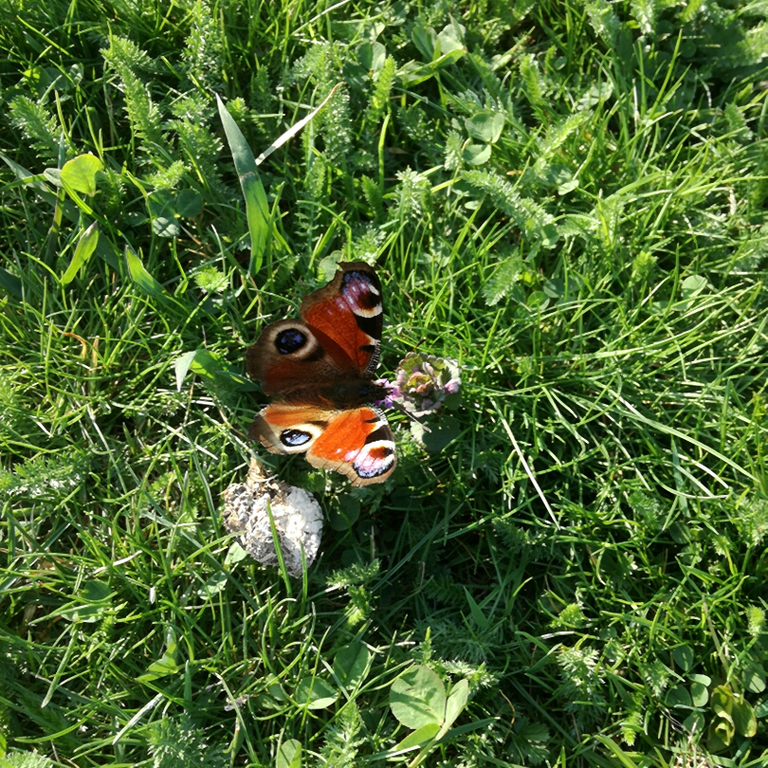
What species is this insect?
Aglais io
